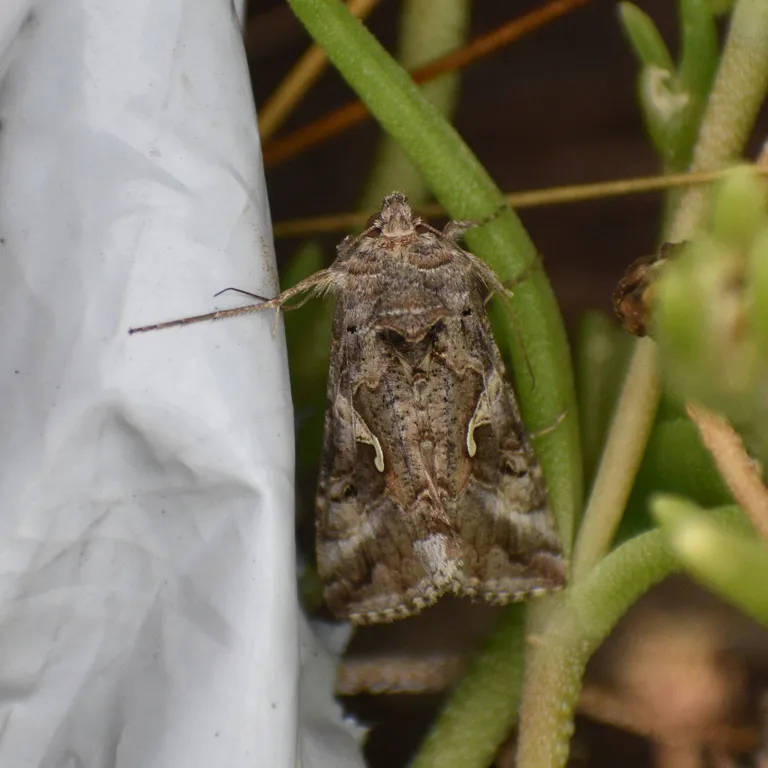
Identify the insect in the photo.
Autographa gamma
